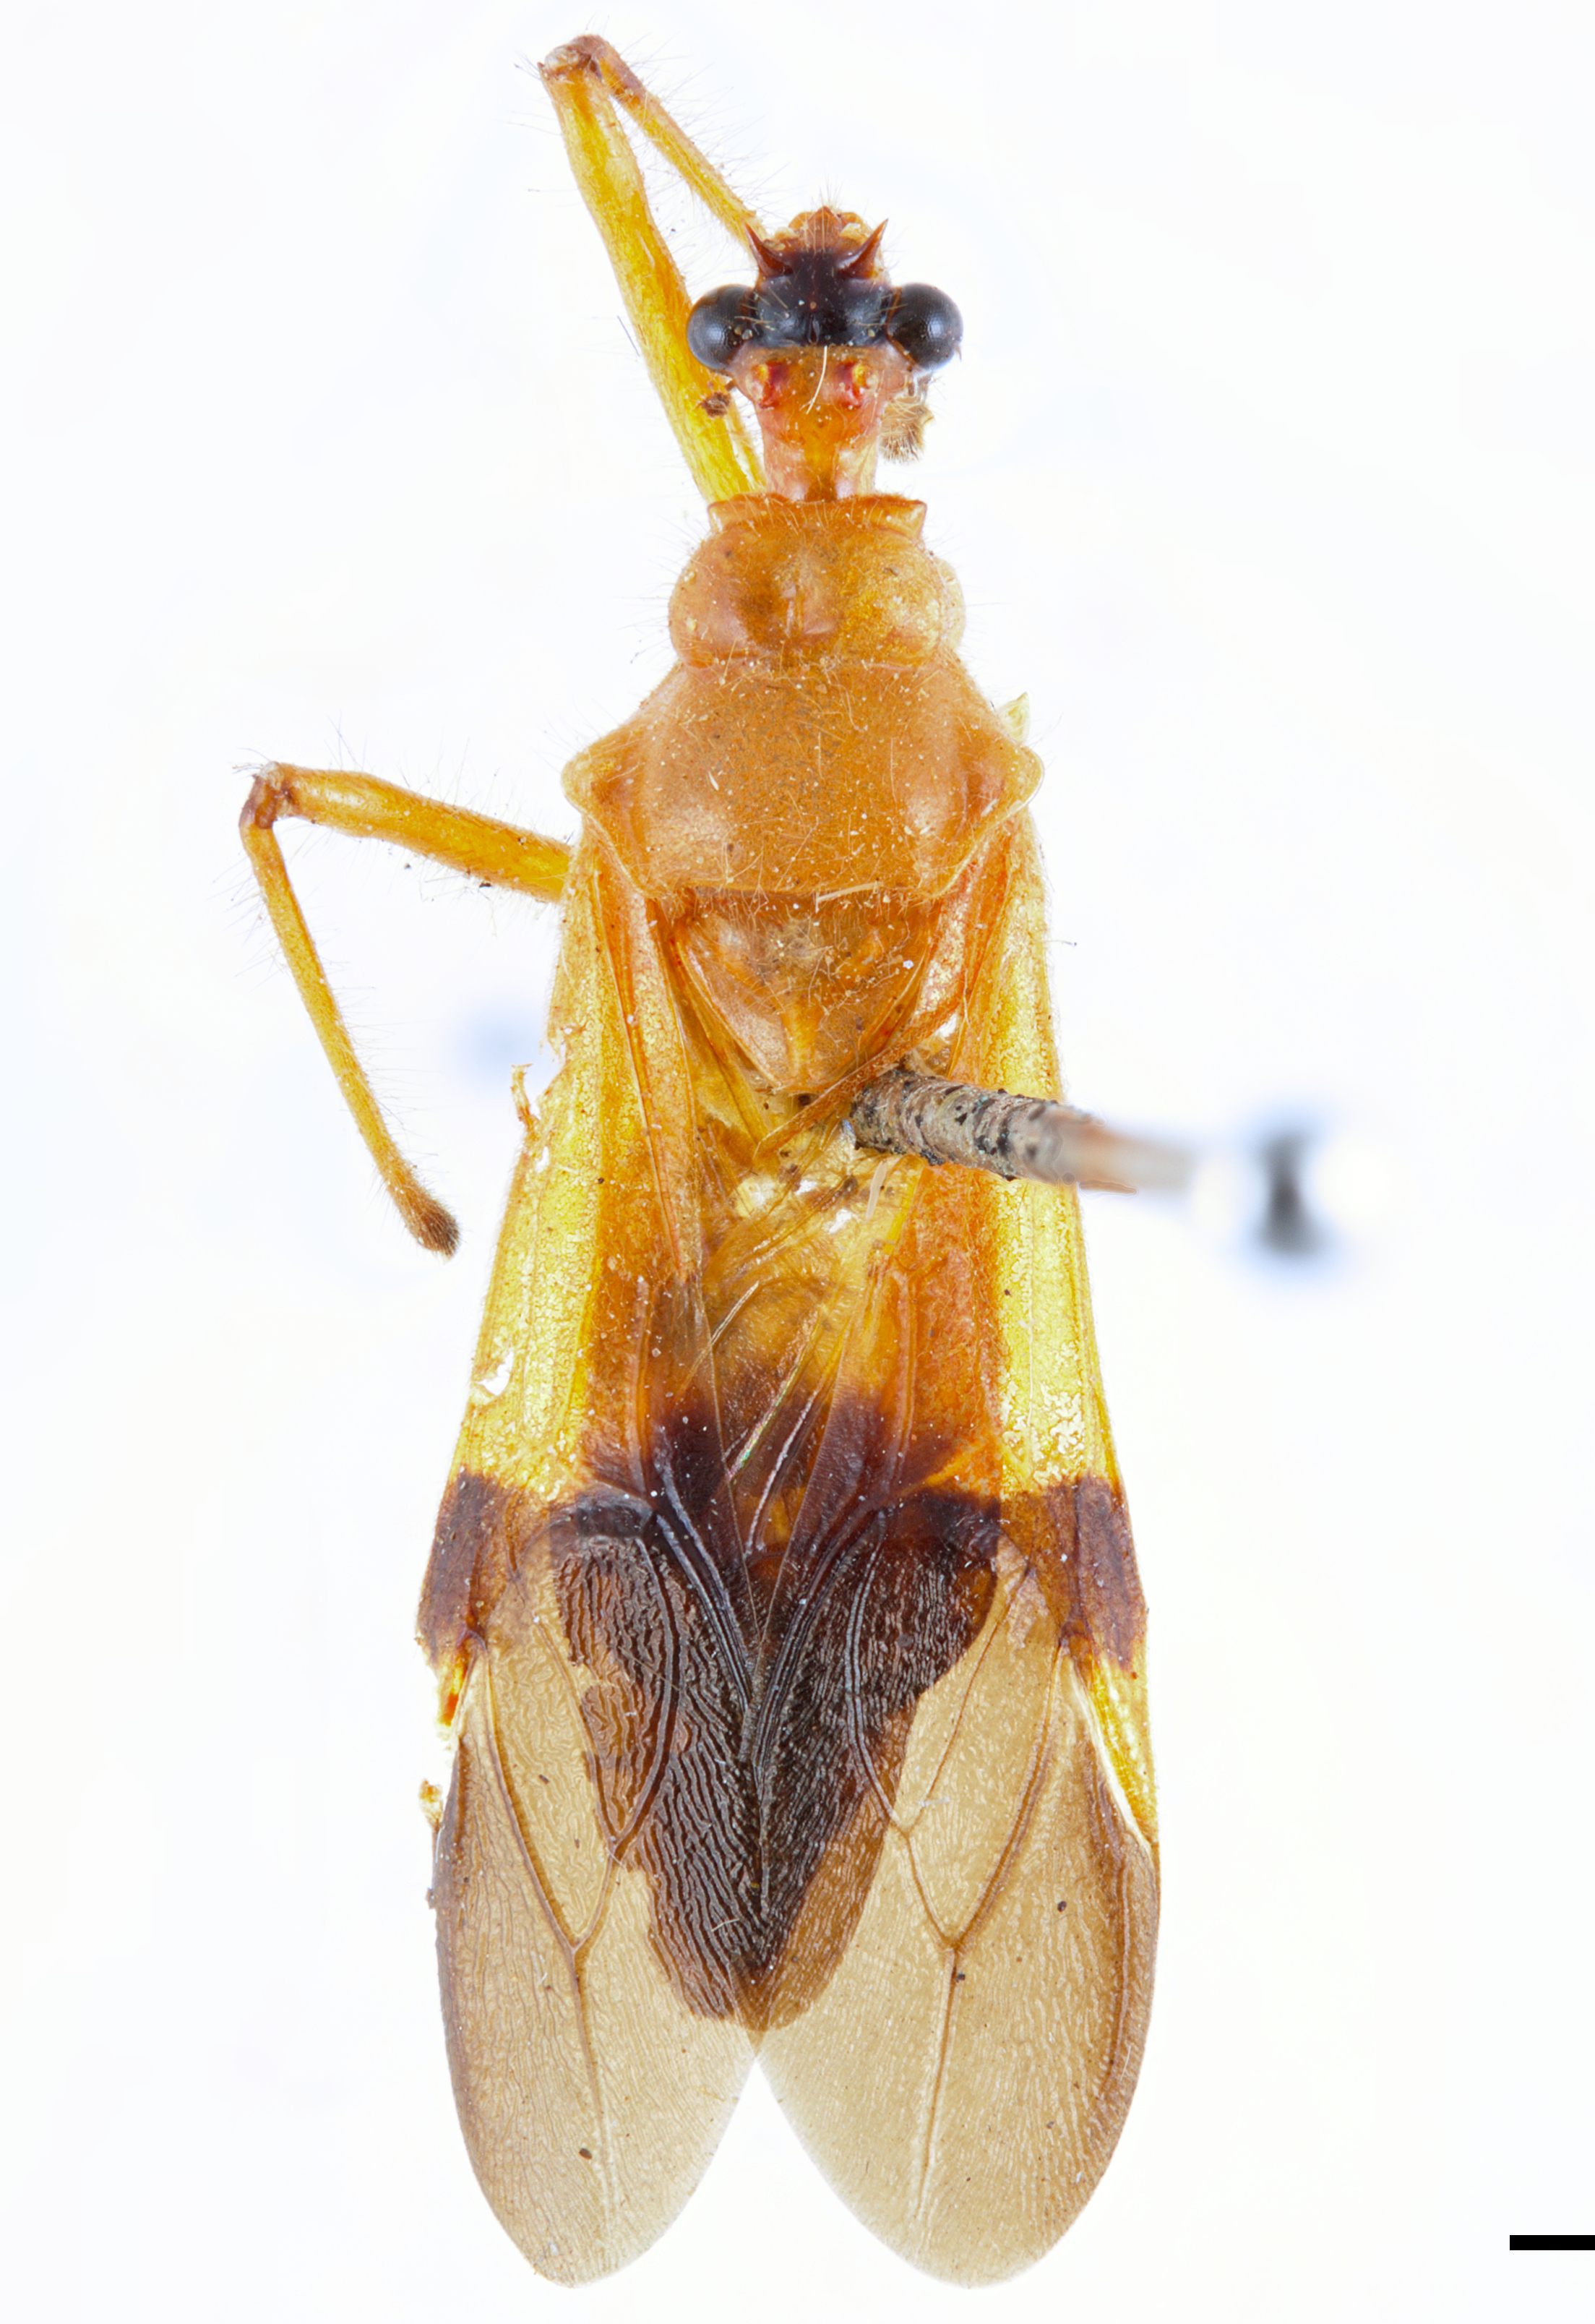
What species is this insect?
Cydnocoris gilvus
